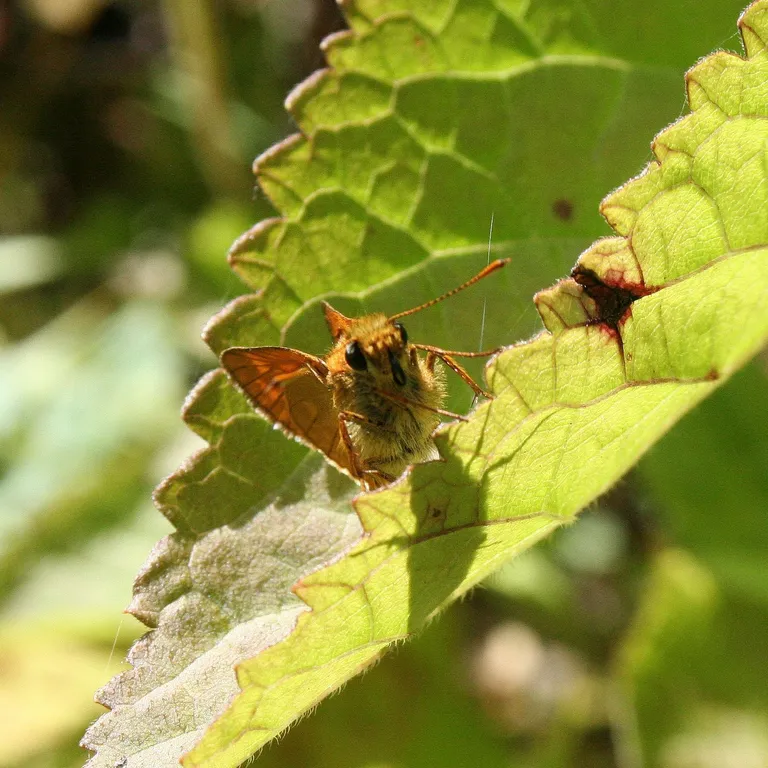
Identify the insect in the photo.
Ochlodes sylvanus (also Ochlodes venata)
